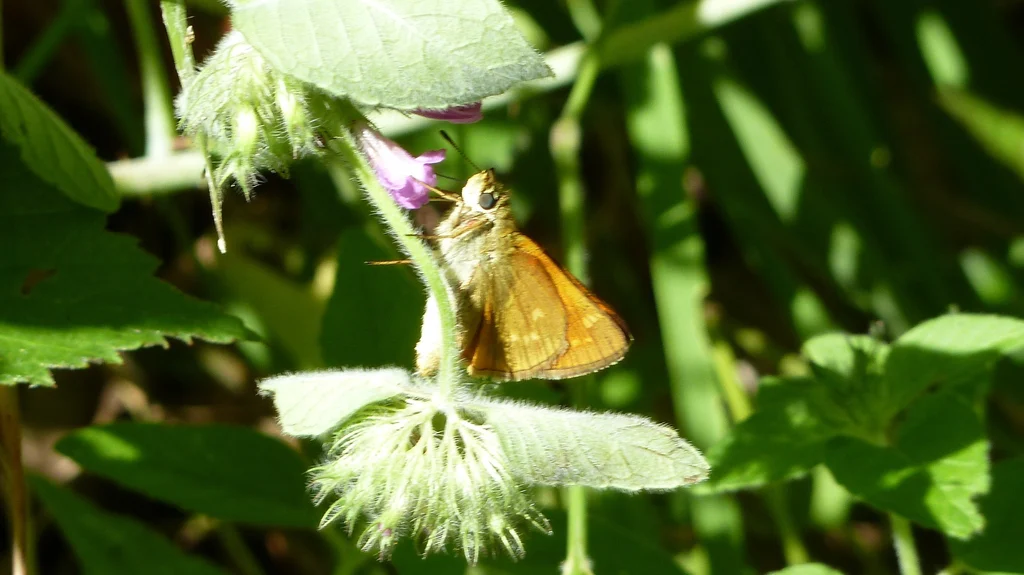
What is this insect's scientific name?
Ochlodes sylvanus (also Ochlodes venata)
